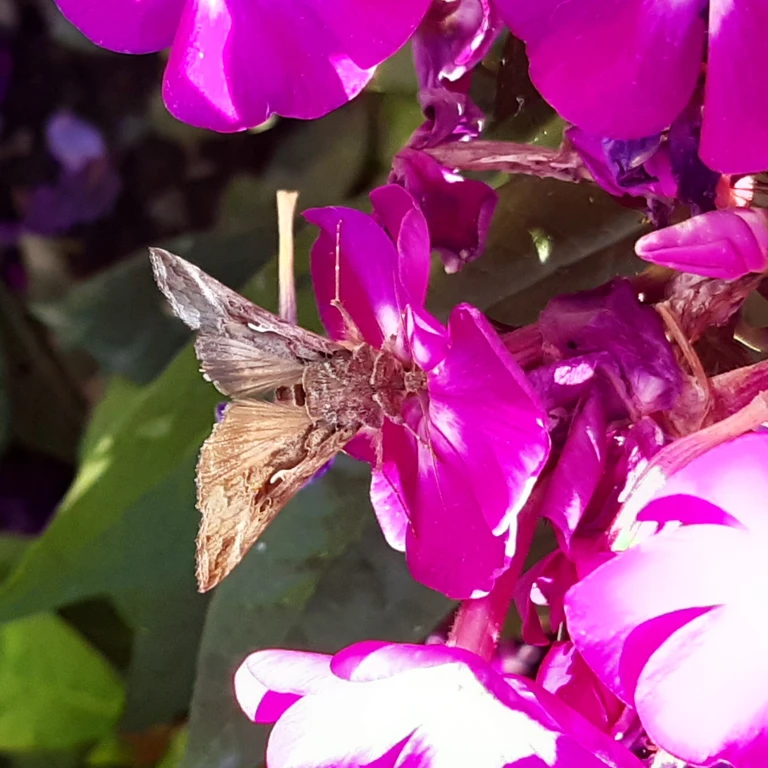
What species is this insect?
Autographa gamma
